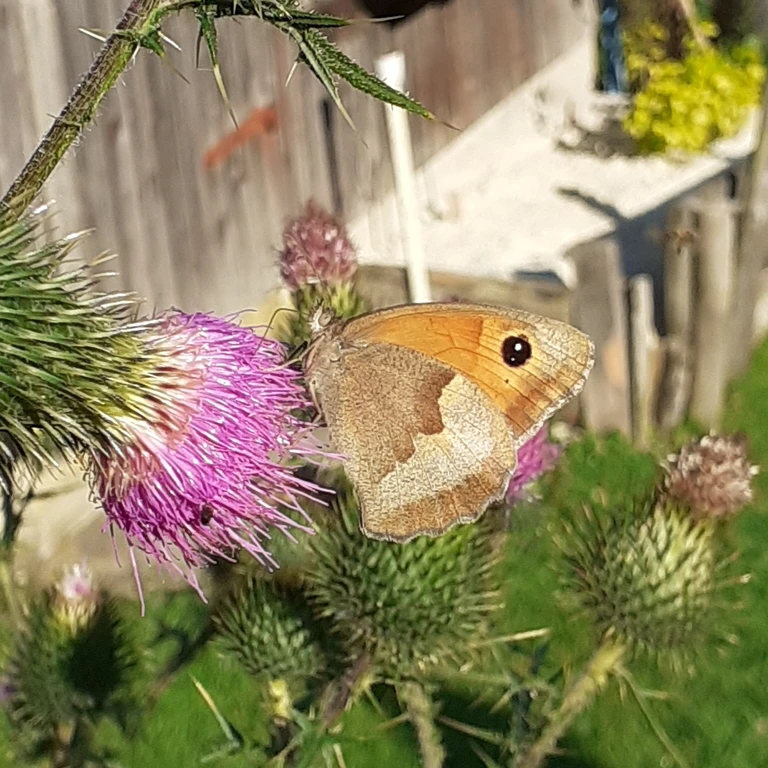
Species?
Maniola jurtina
